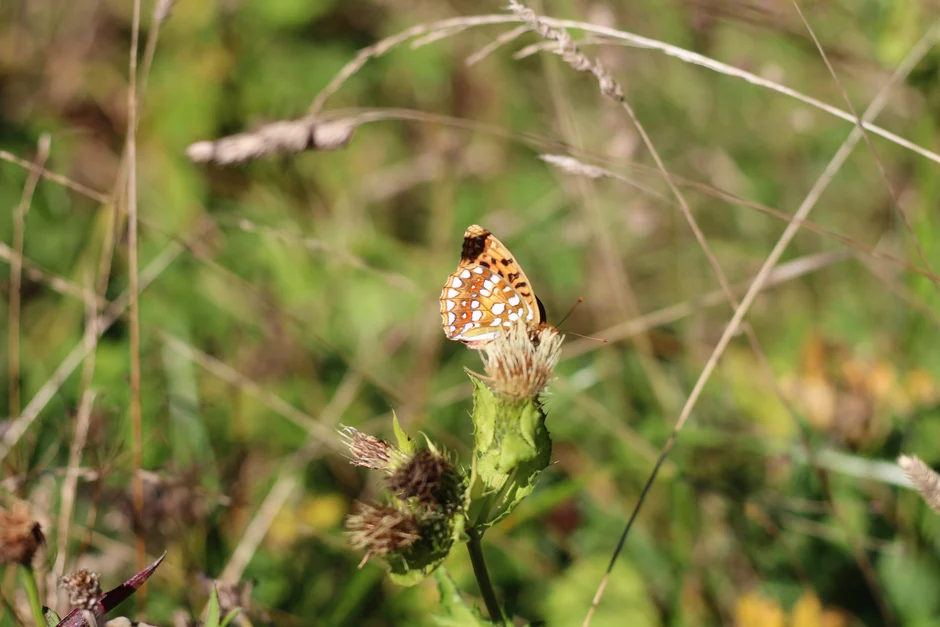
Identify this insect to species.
Fabriciana adippe
